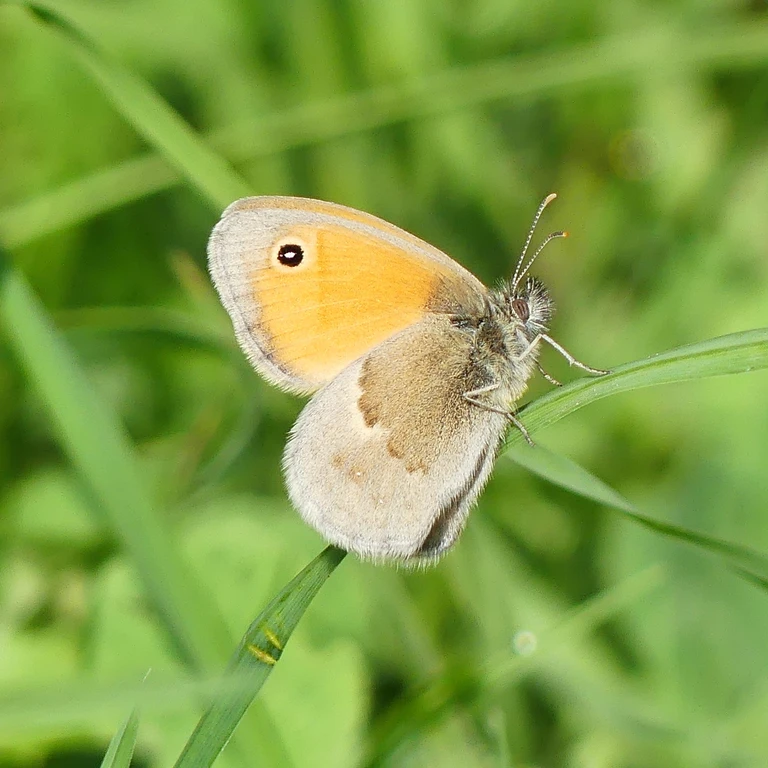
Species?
Coenonympha pamphilus
